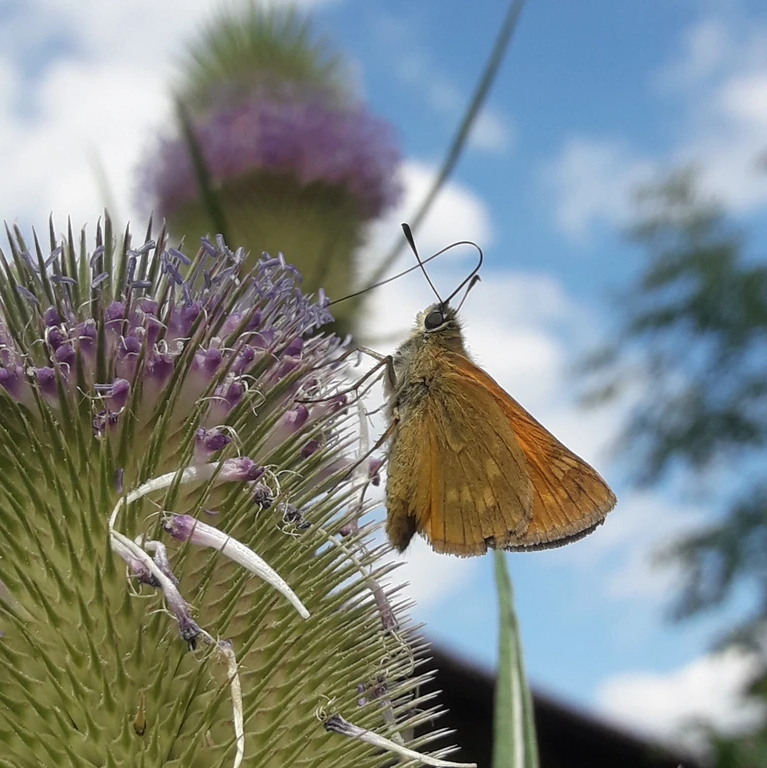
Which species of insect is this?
Ochlodes sylvanus (also Ochlodes venata)
